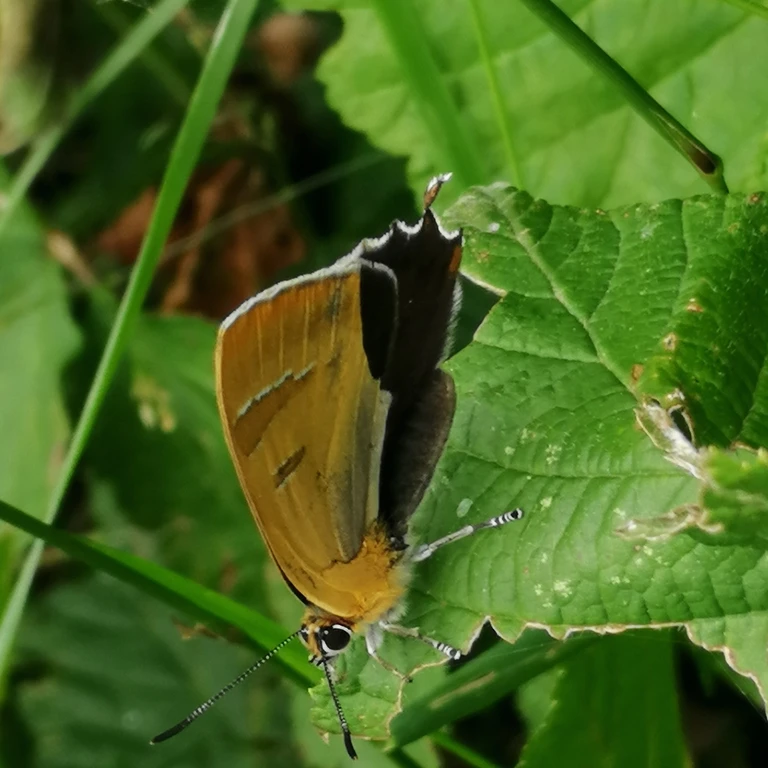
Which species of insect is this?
Thecla betulae
